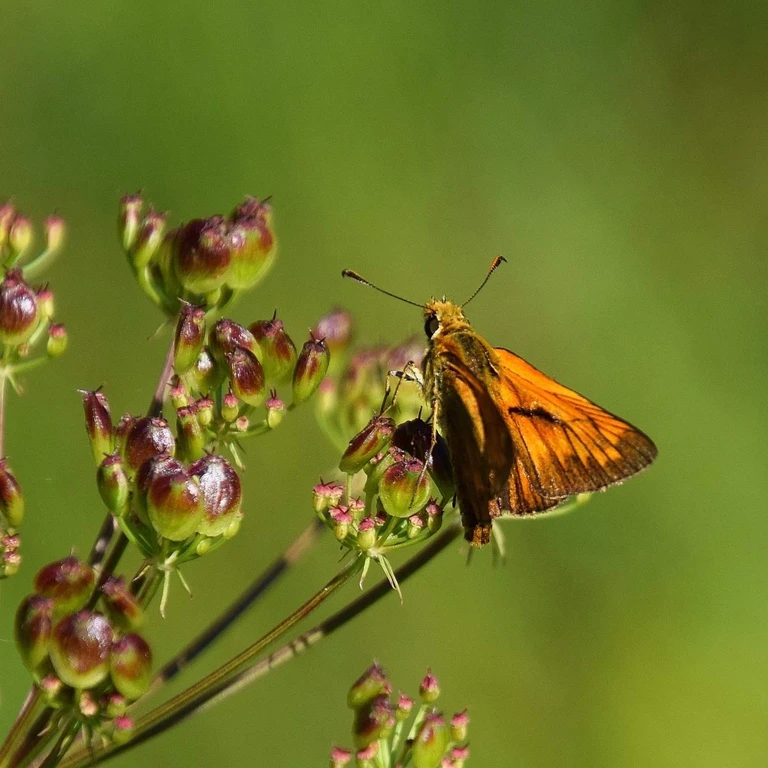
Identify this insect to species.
Ochlodes sylvanus (also Ochlodes venata)
